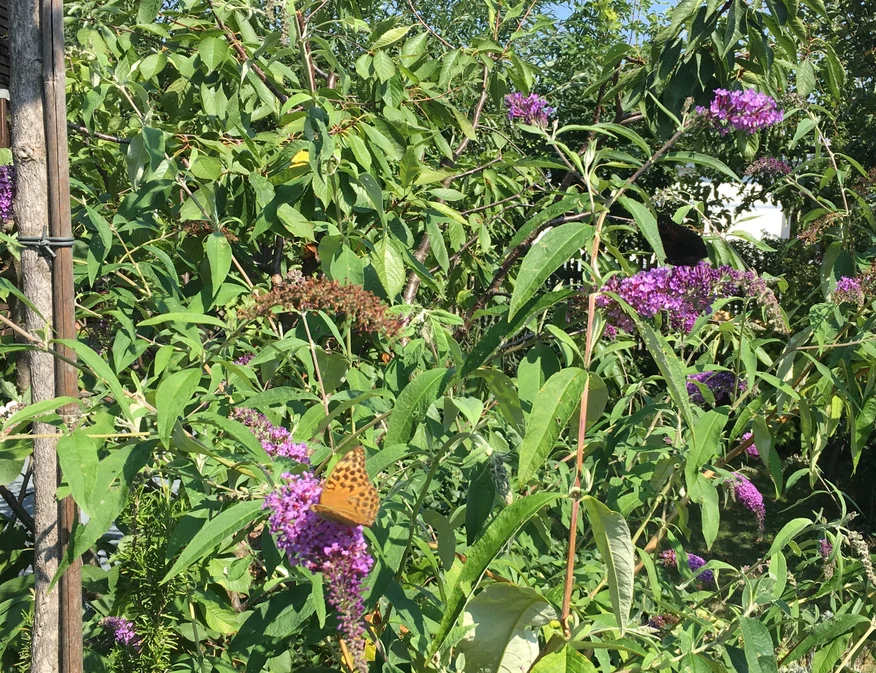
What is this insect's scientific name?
Argynnis paphia
